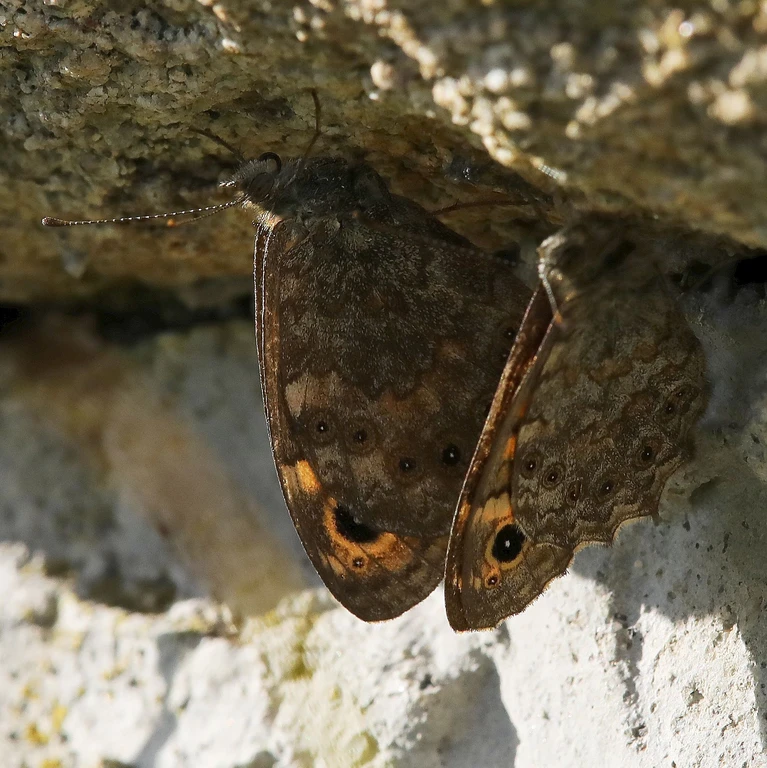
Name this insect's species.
Lasiommata megera (also Pararge megera)
